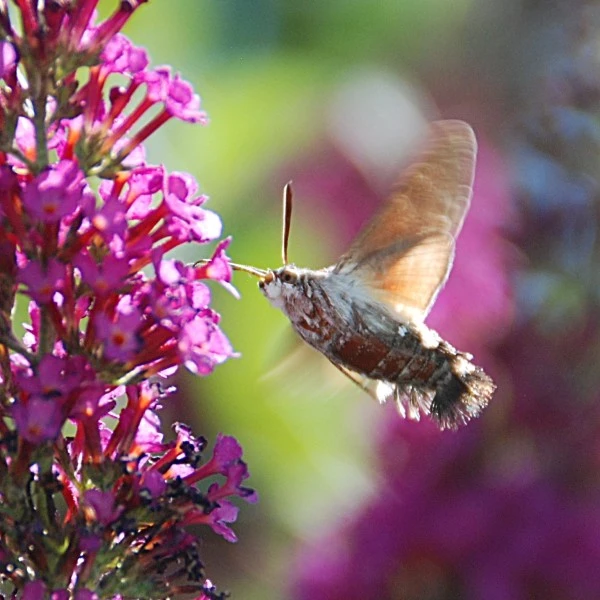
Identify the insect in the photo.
Macroglossum stellatarum
